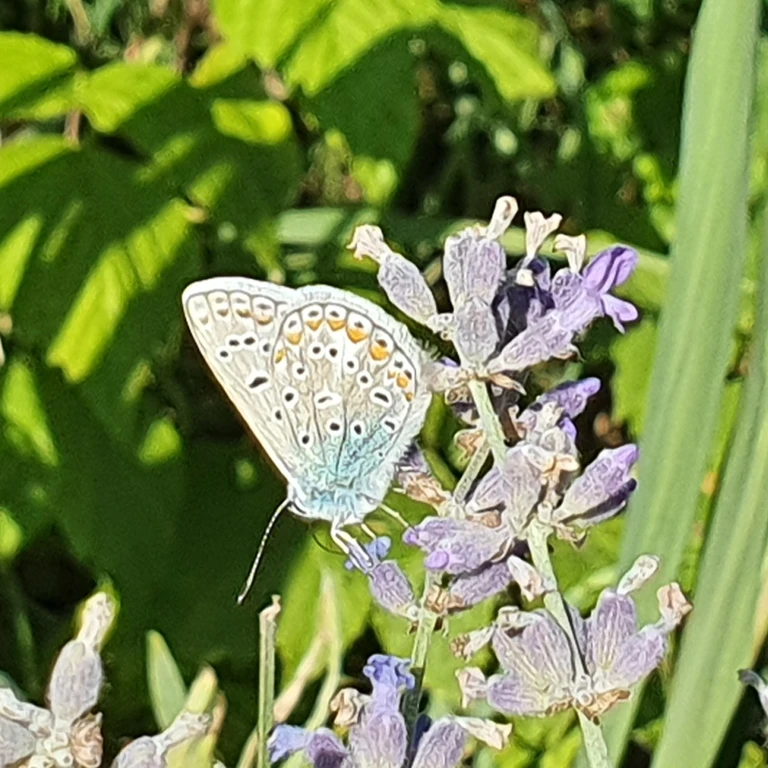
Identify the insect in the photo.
Polyommatus icarus
